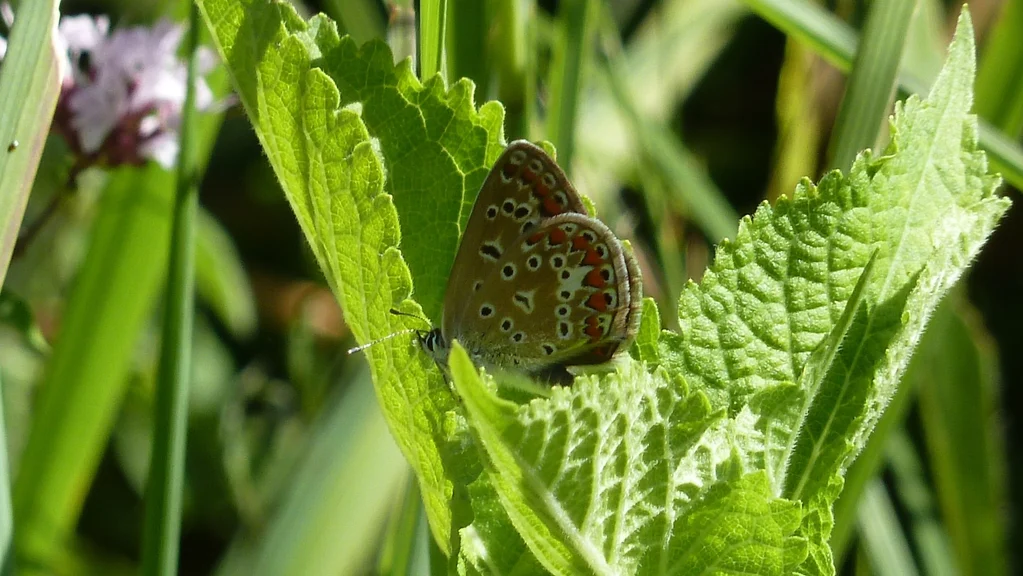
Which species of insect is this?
Polyommatus icarus
